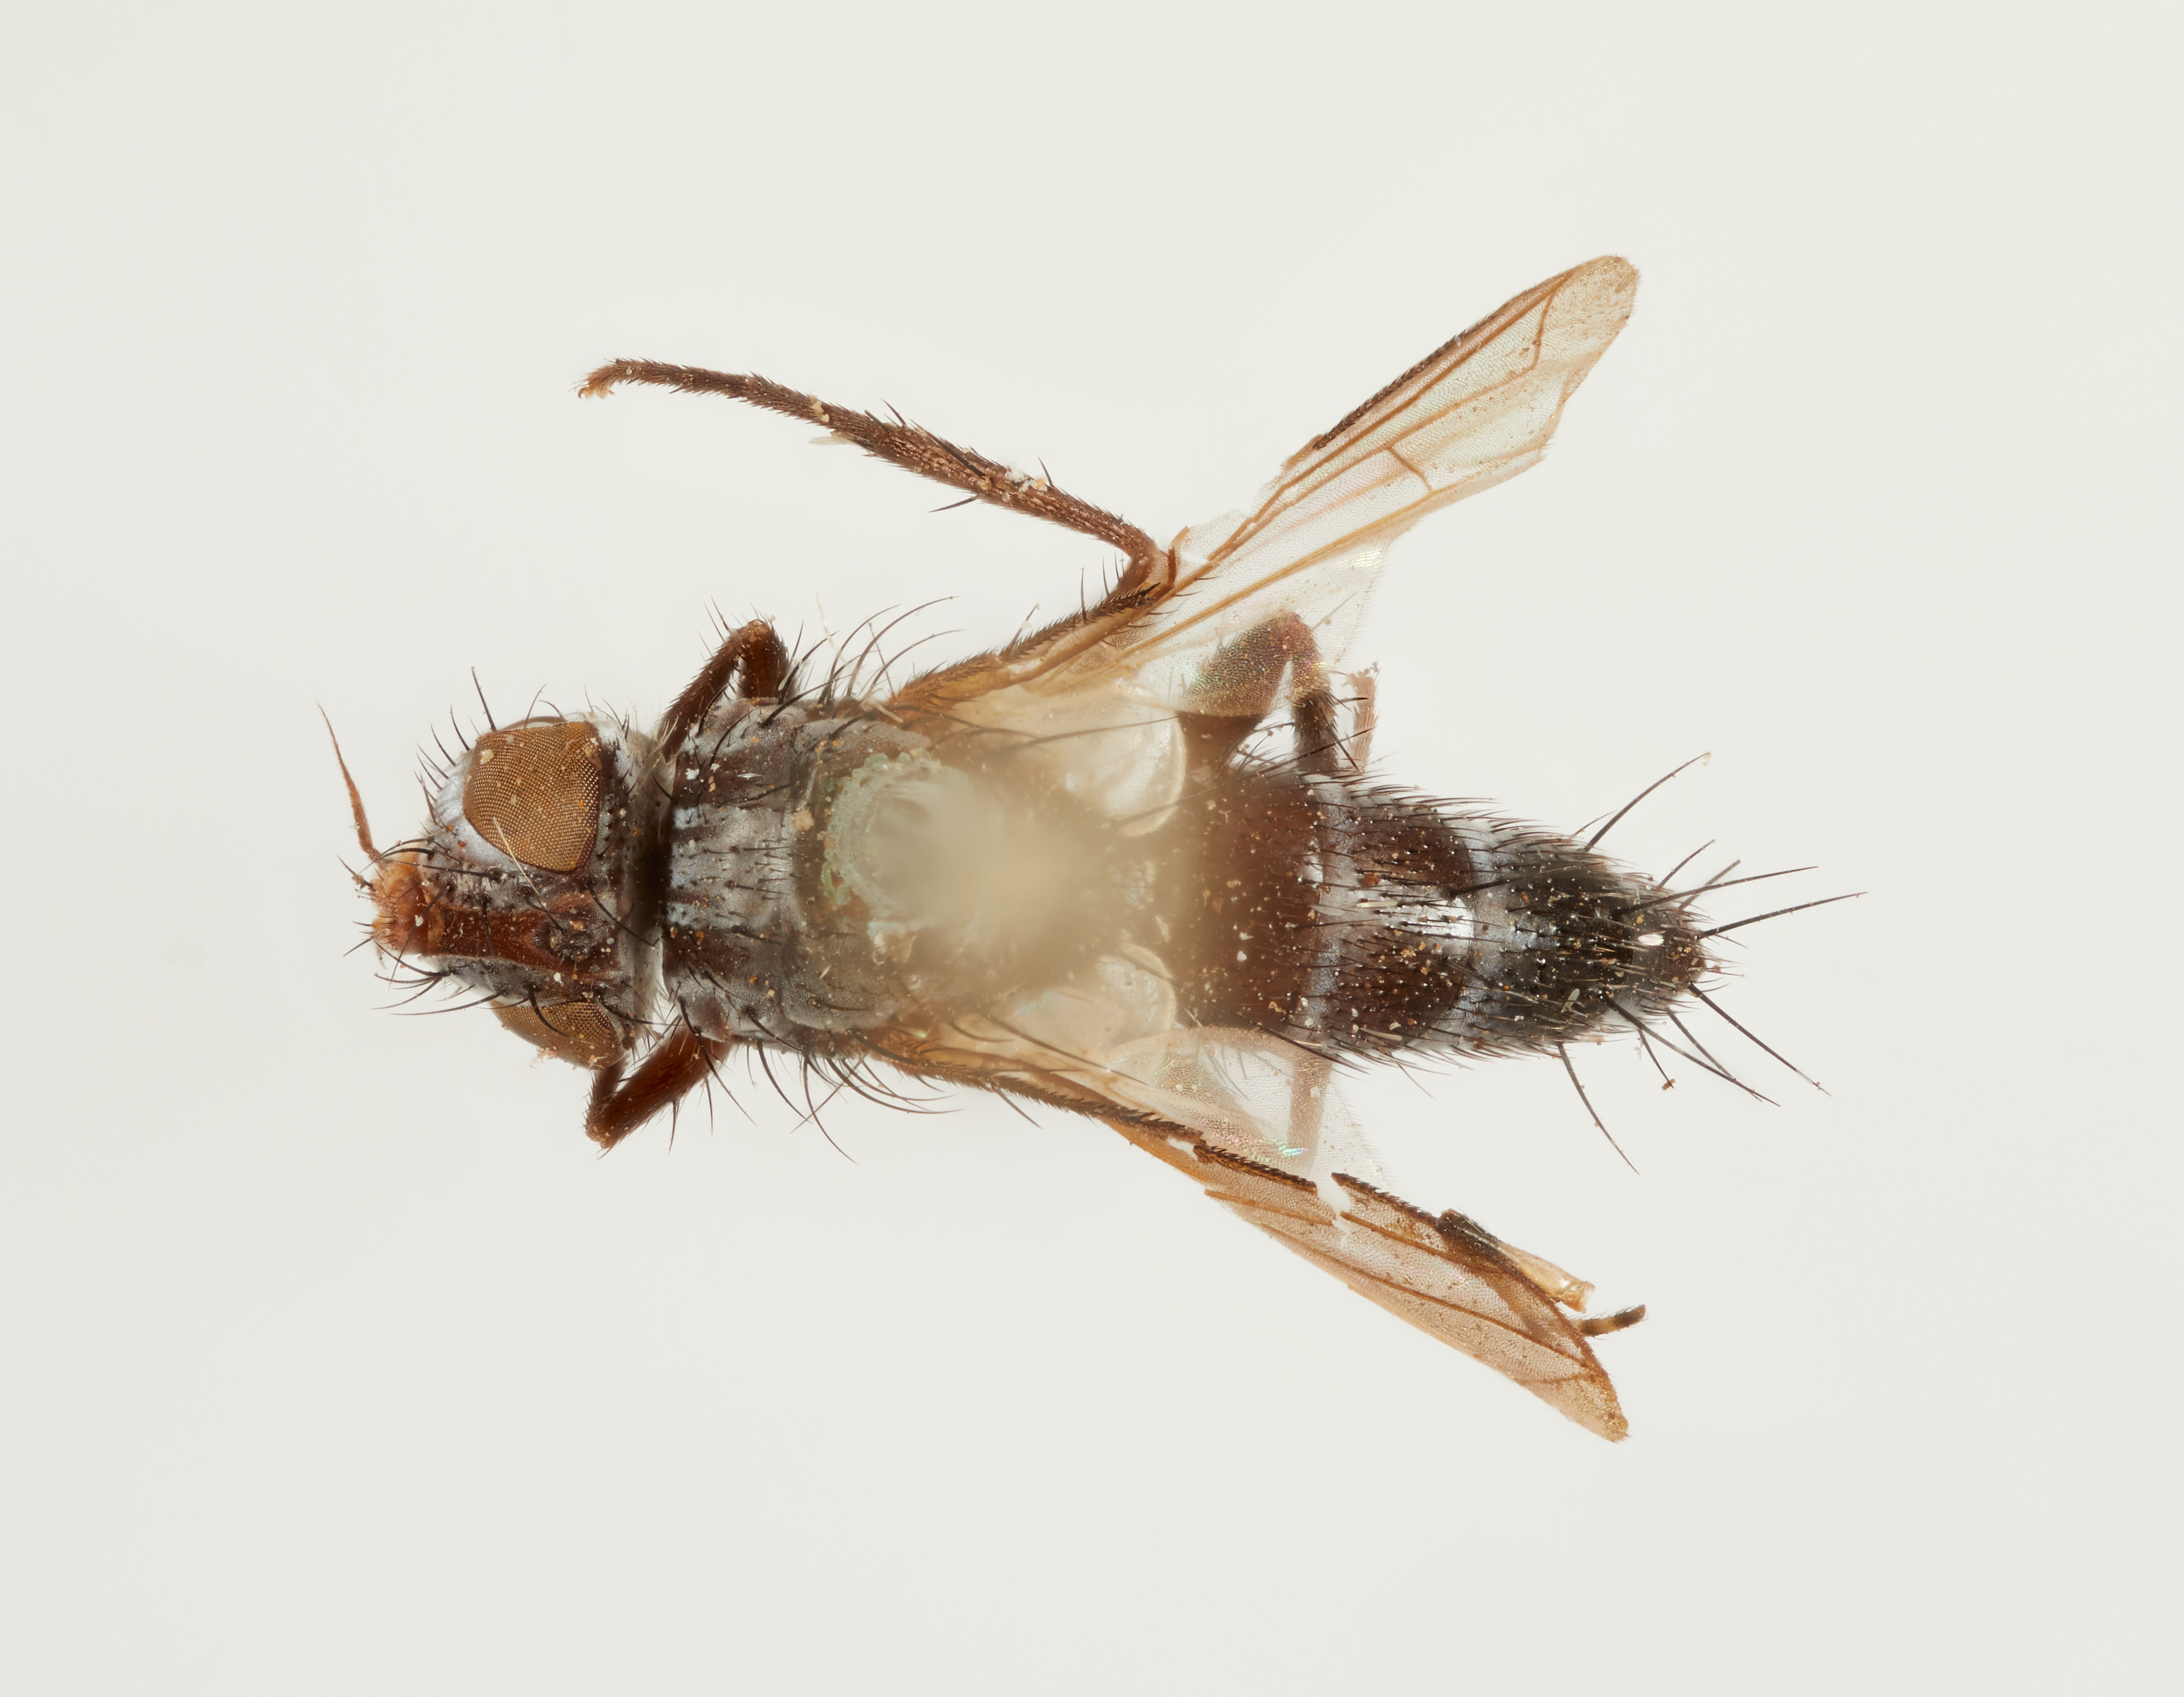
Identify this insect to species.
Ceratomyiella orbitalis
